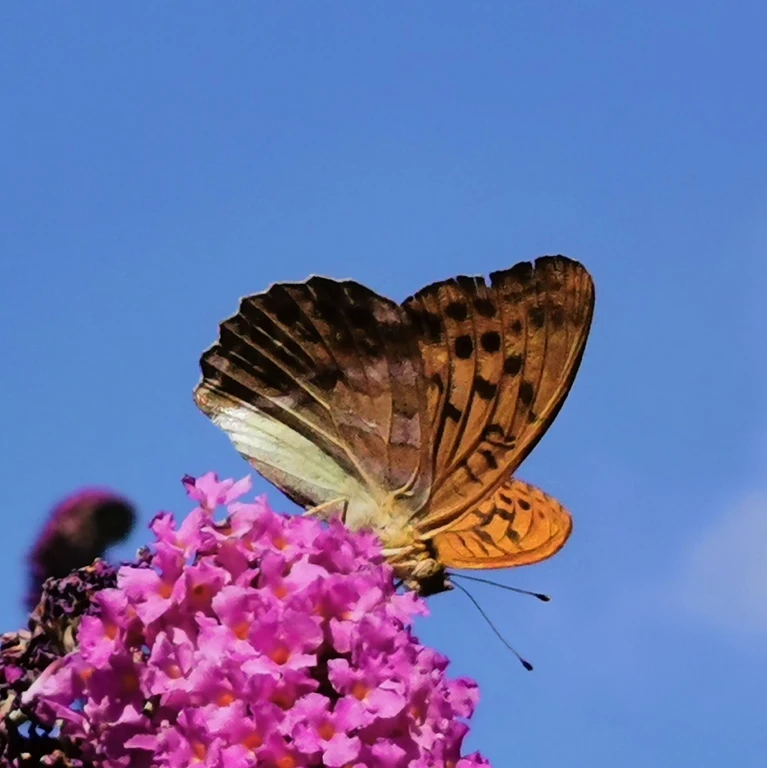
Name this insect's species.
Argynnis paphia
